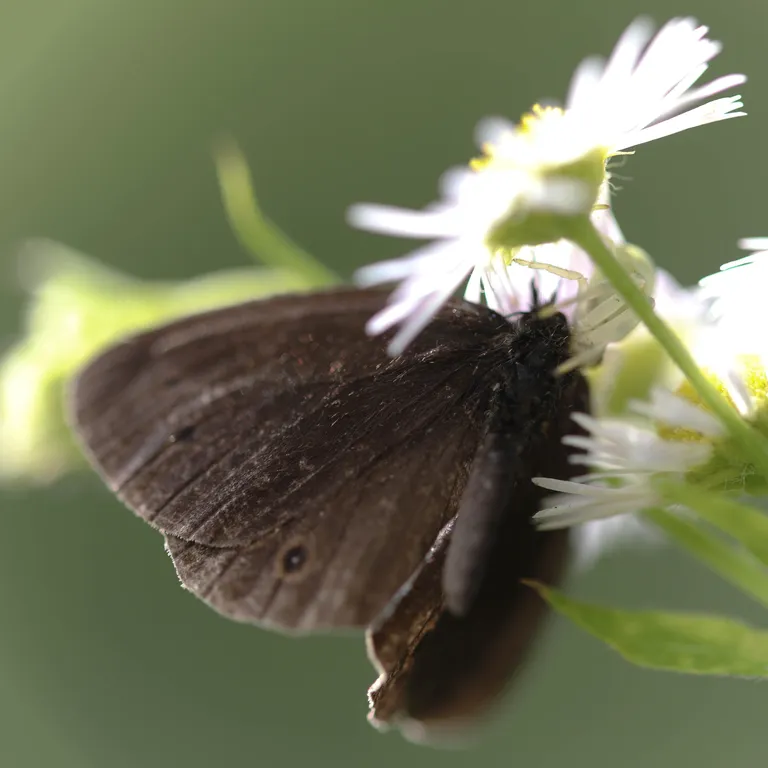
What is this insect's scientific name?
Aphantopus hyperantus
